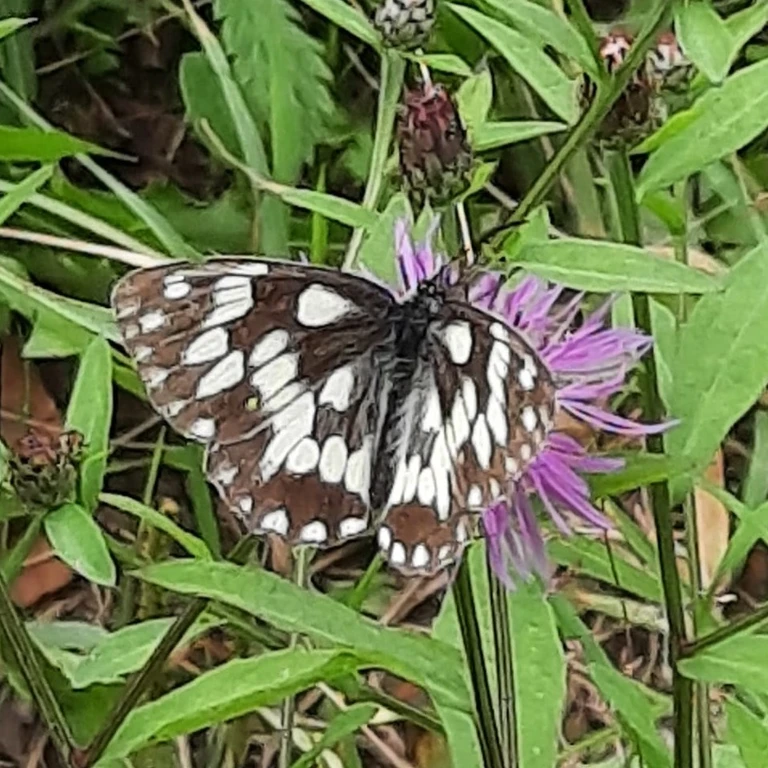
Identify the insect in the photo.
Melanargia galathea
